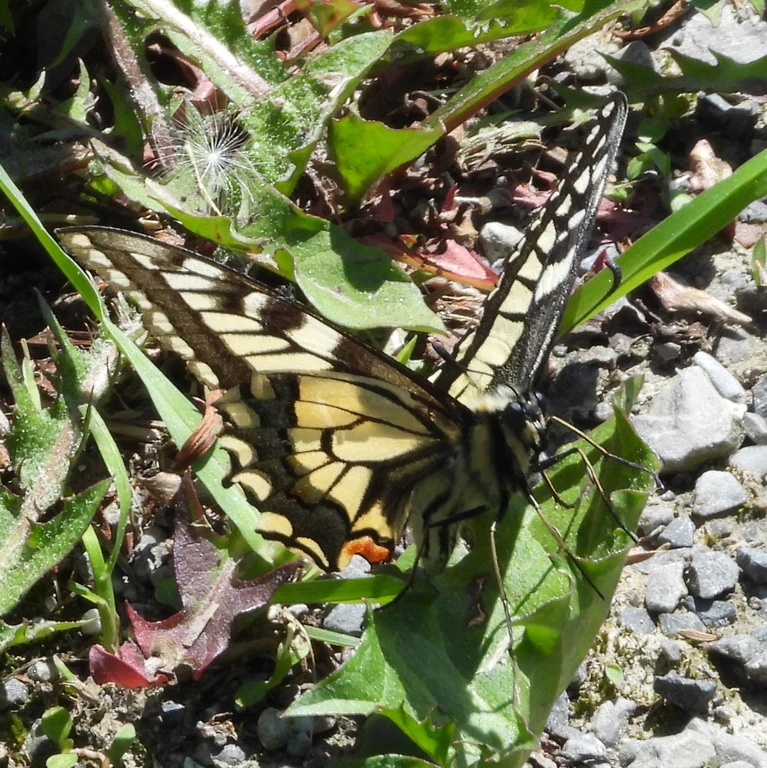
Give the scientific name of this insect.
Papilio machaon
